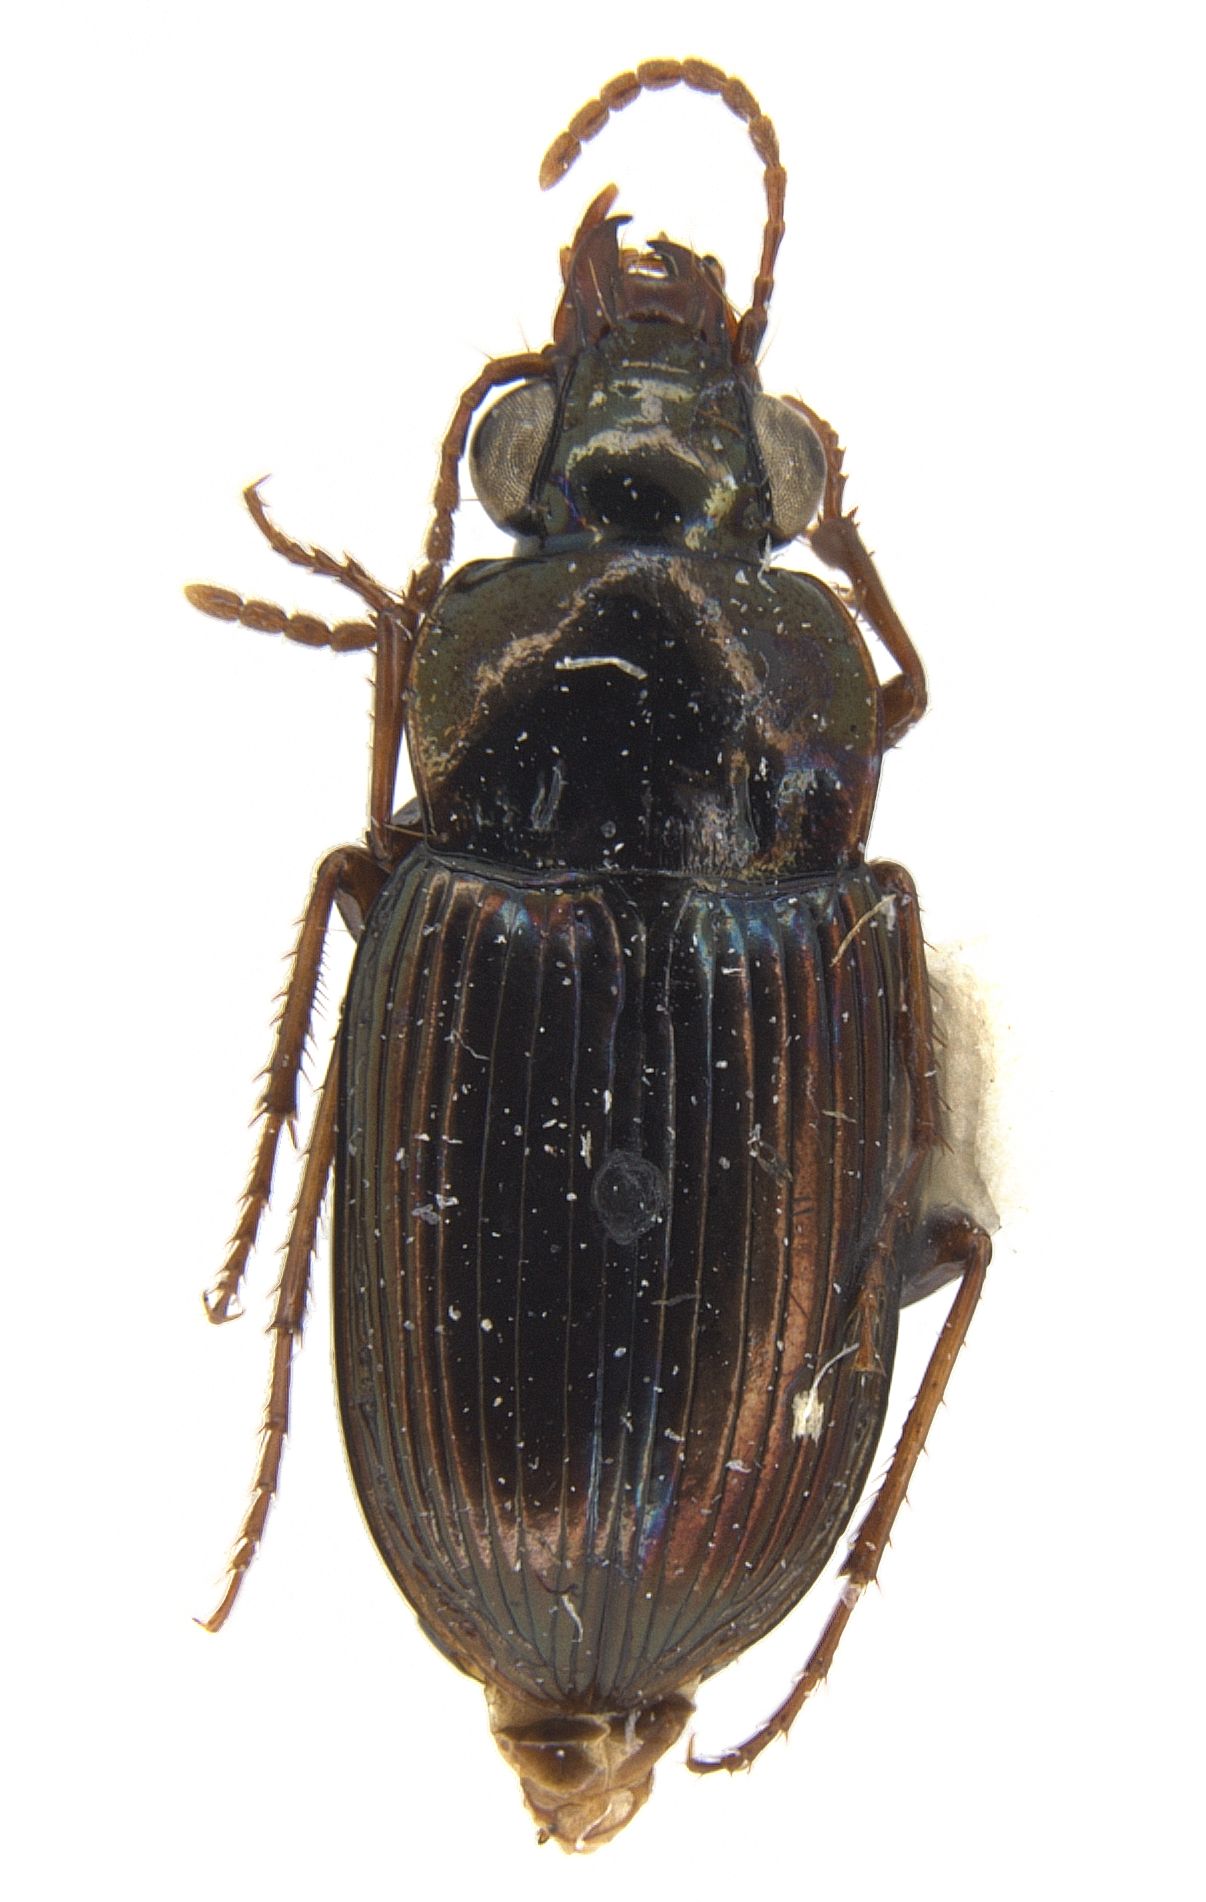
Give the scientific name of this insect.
Abaris aenea
